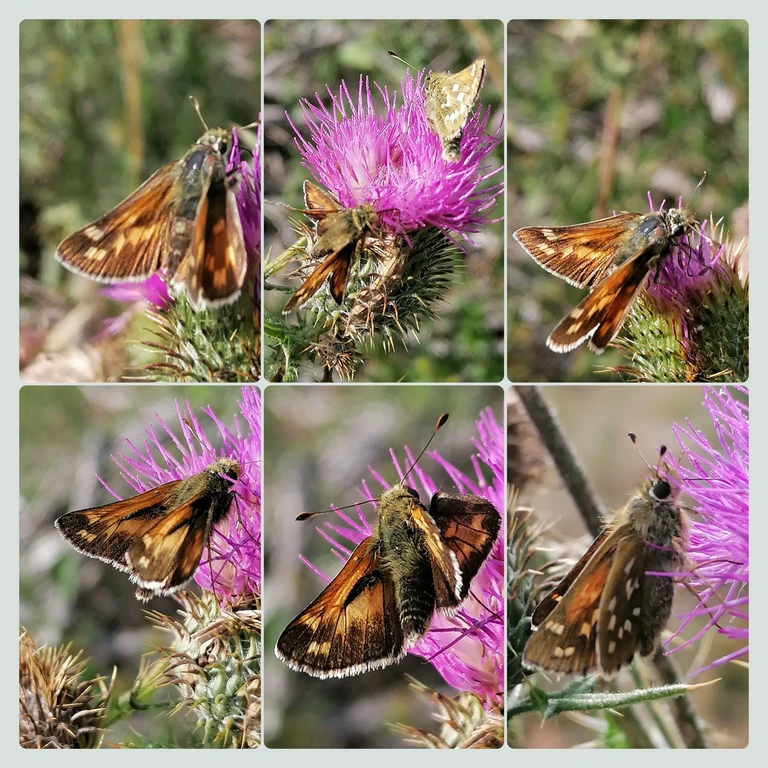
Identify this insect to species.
Hesperia comma
